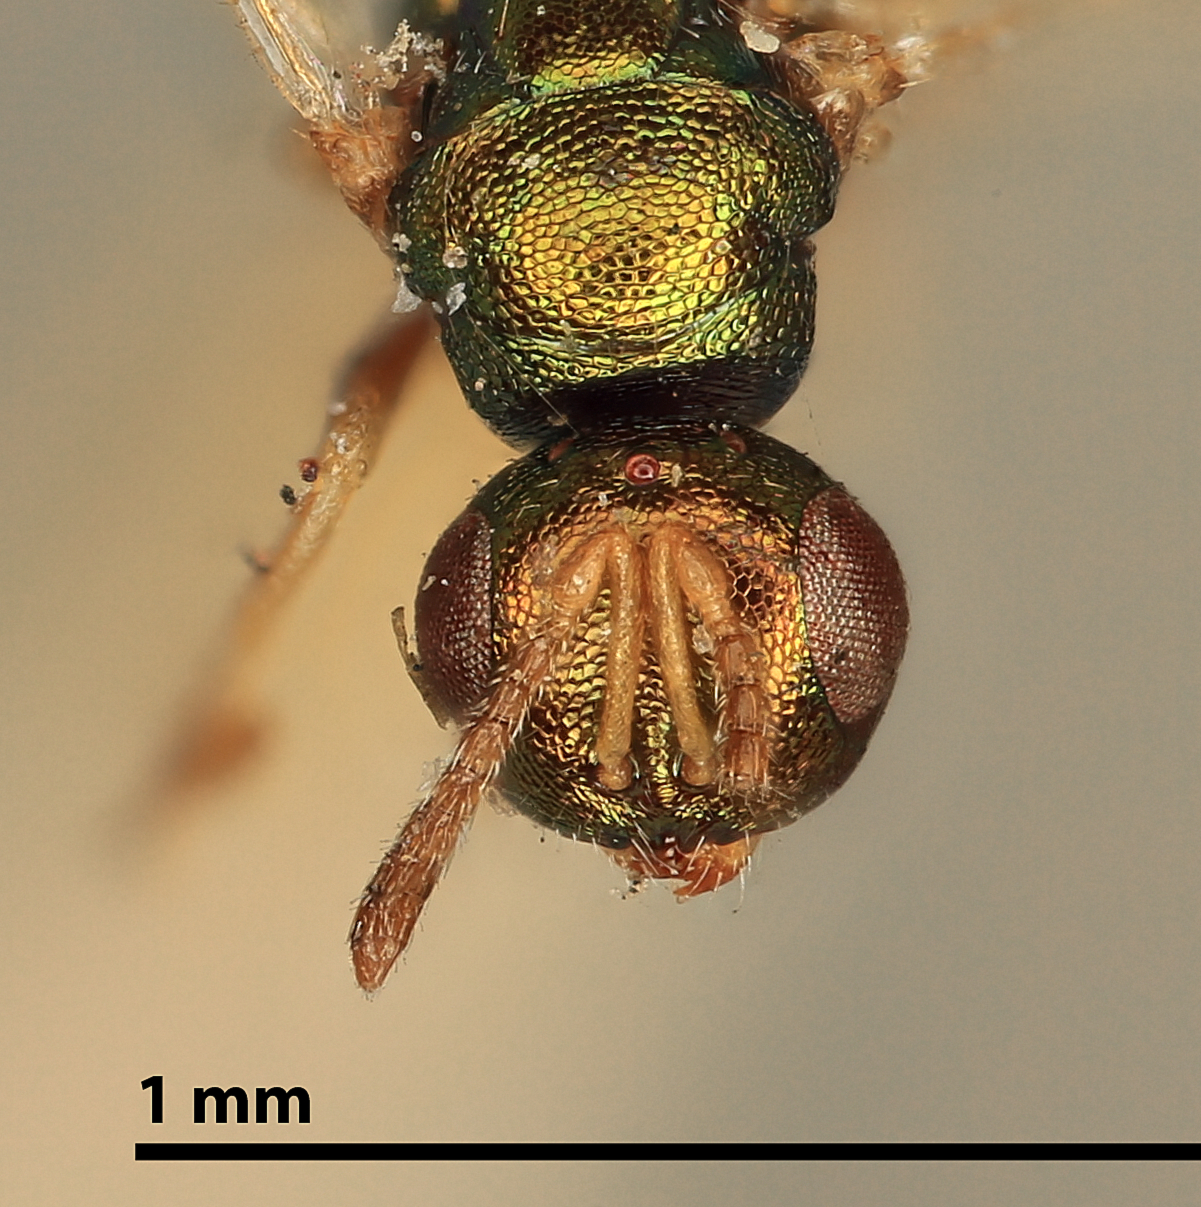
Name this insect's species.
Eutelus betulae
